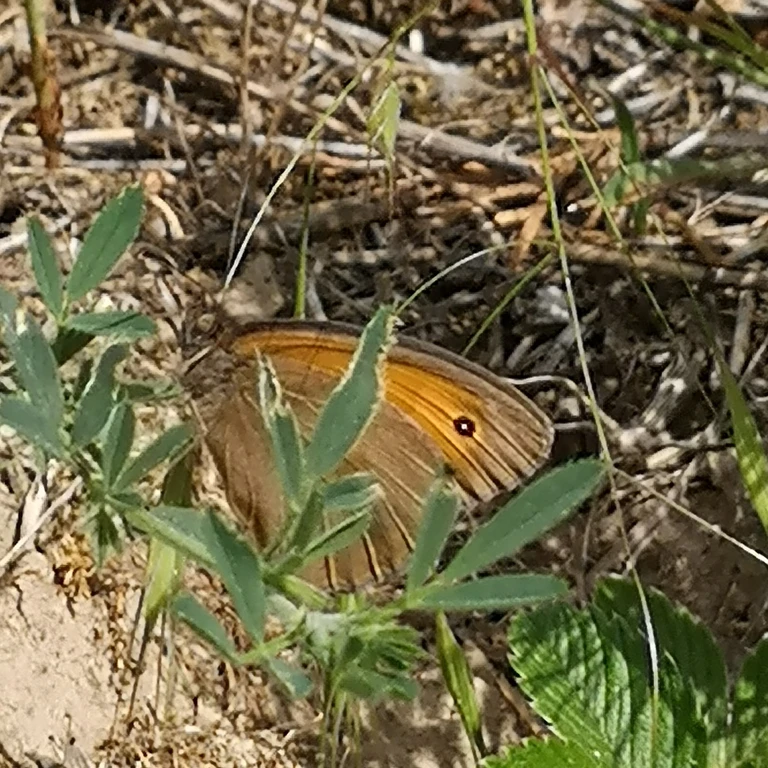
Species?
Maniola jurtina
